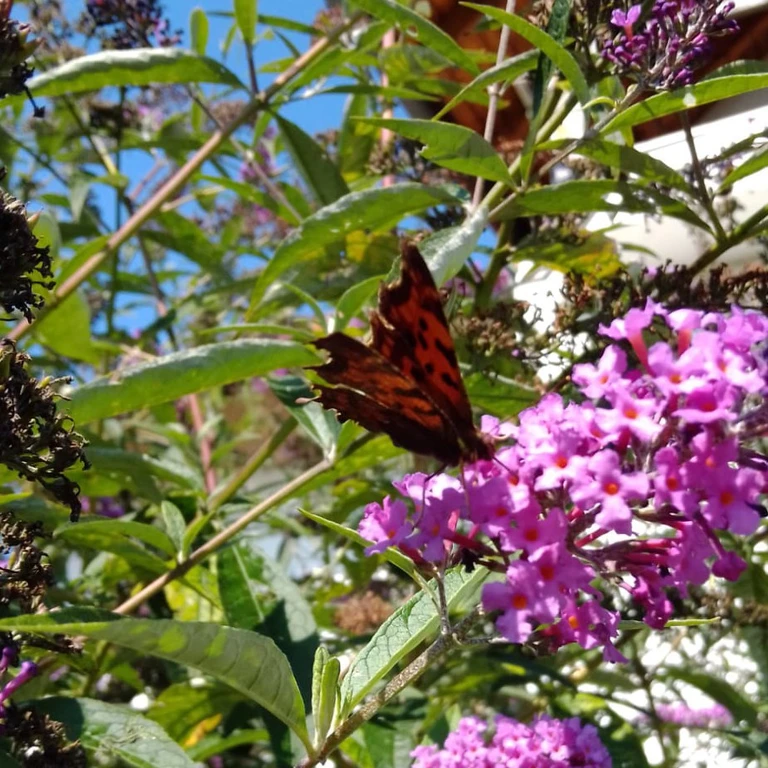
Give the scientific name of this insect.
Polygonia c-album
